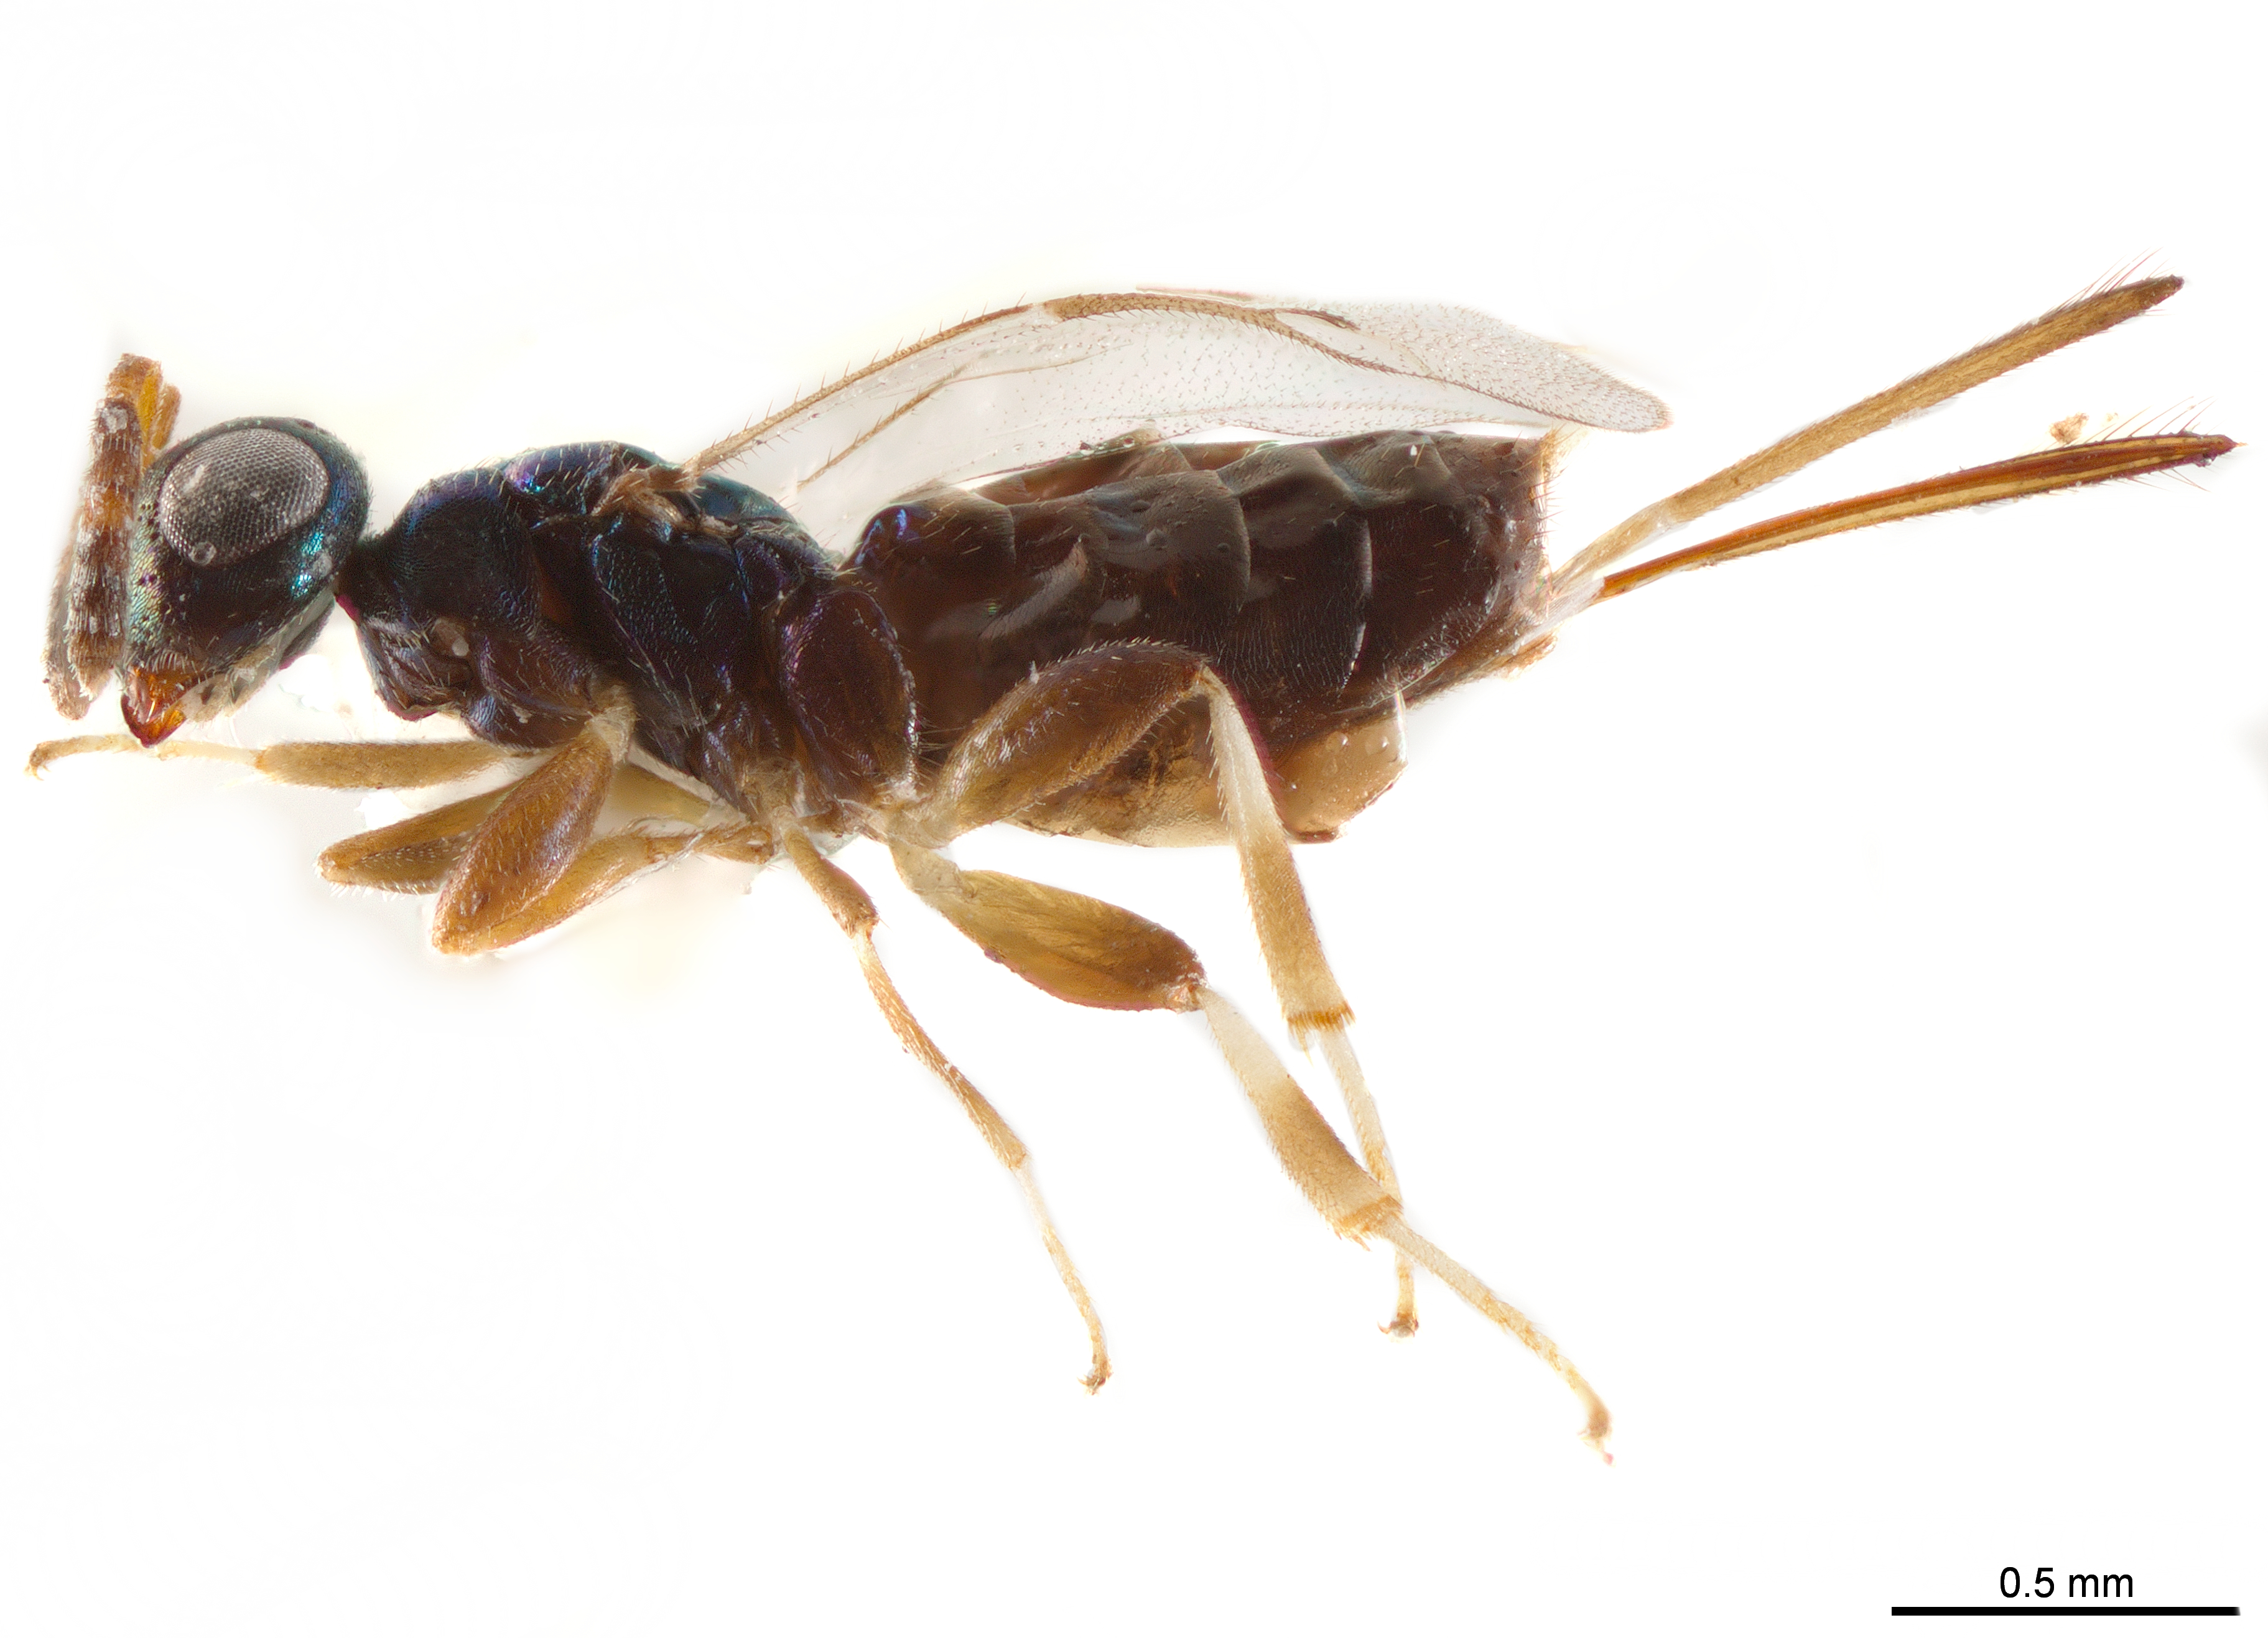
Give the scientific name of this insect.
Roptrocerus xylophagorum
